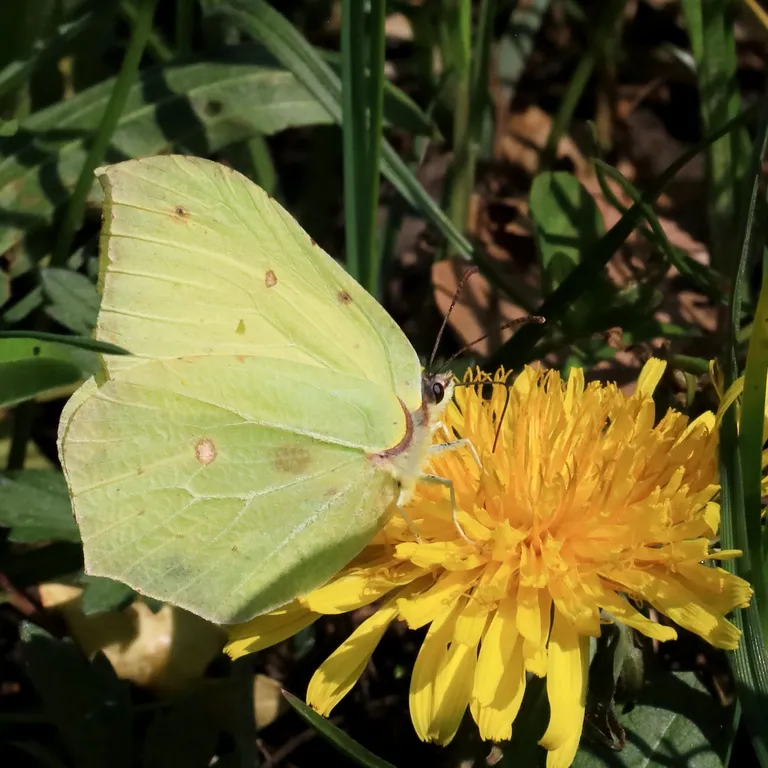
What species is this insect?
Gonepteryx rhamni
